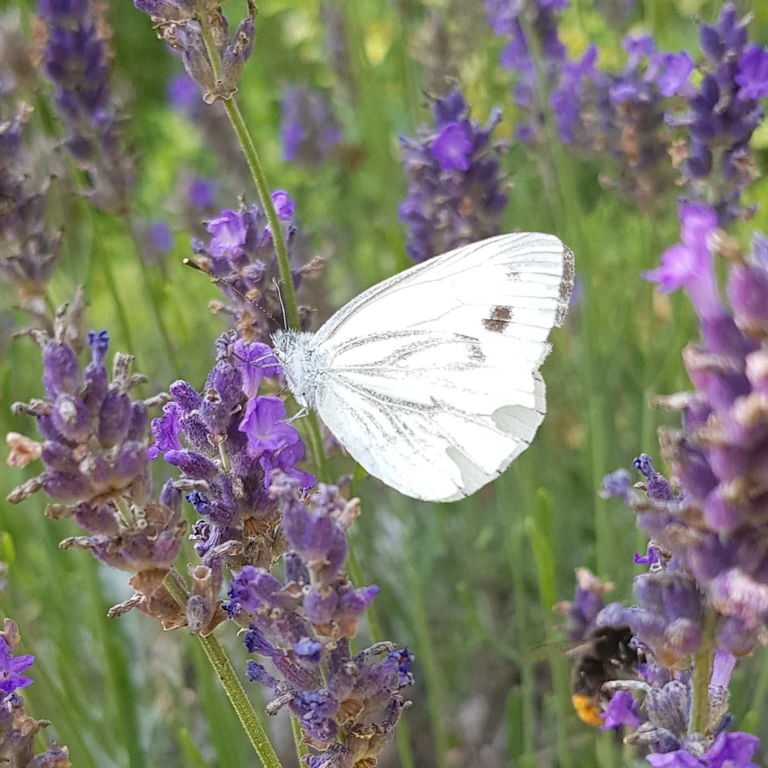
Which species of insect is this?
Pieris napi
